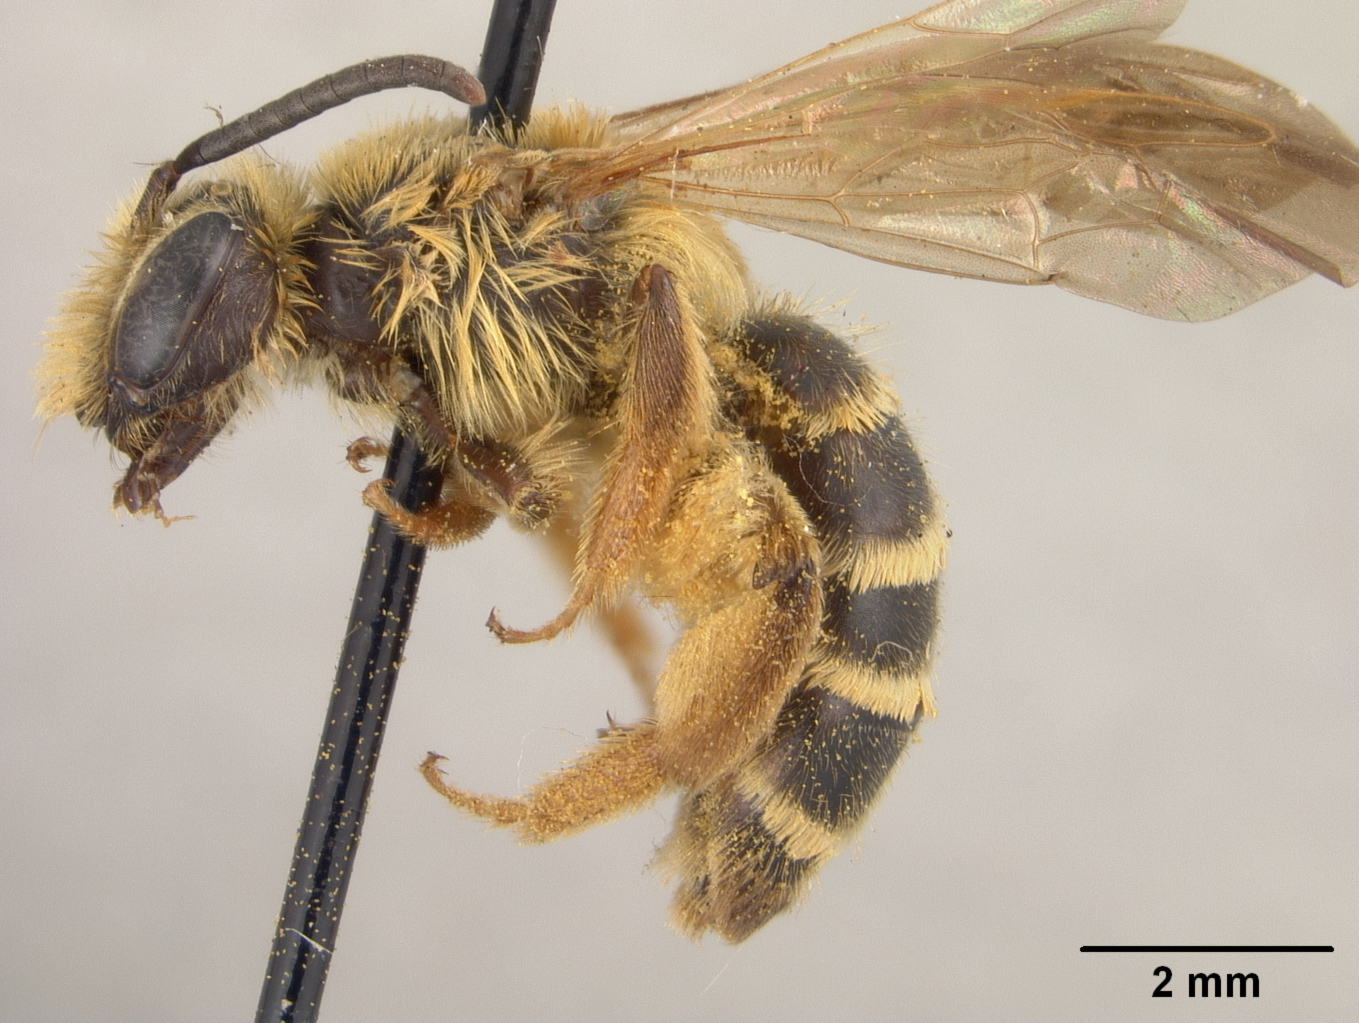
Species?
Andrena dimorpha
